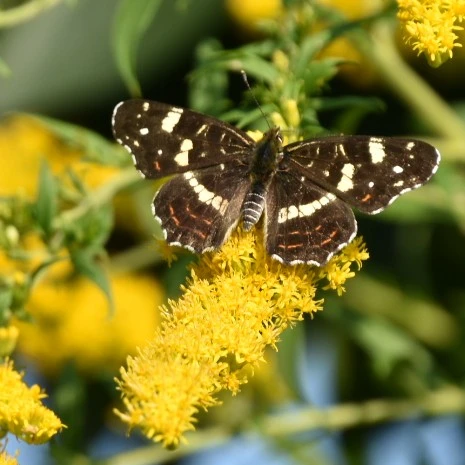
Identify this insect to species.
Araschnia levana
